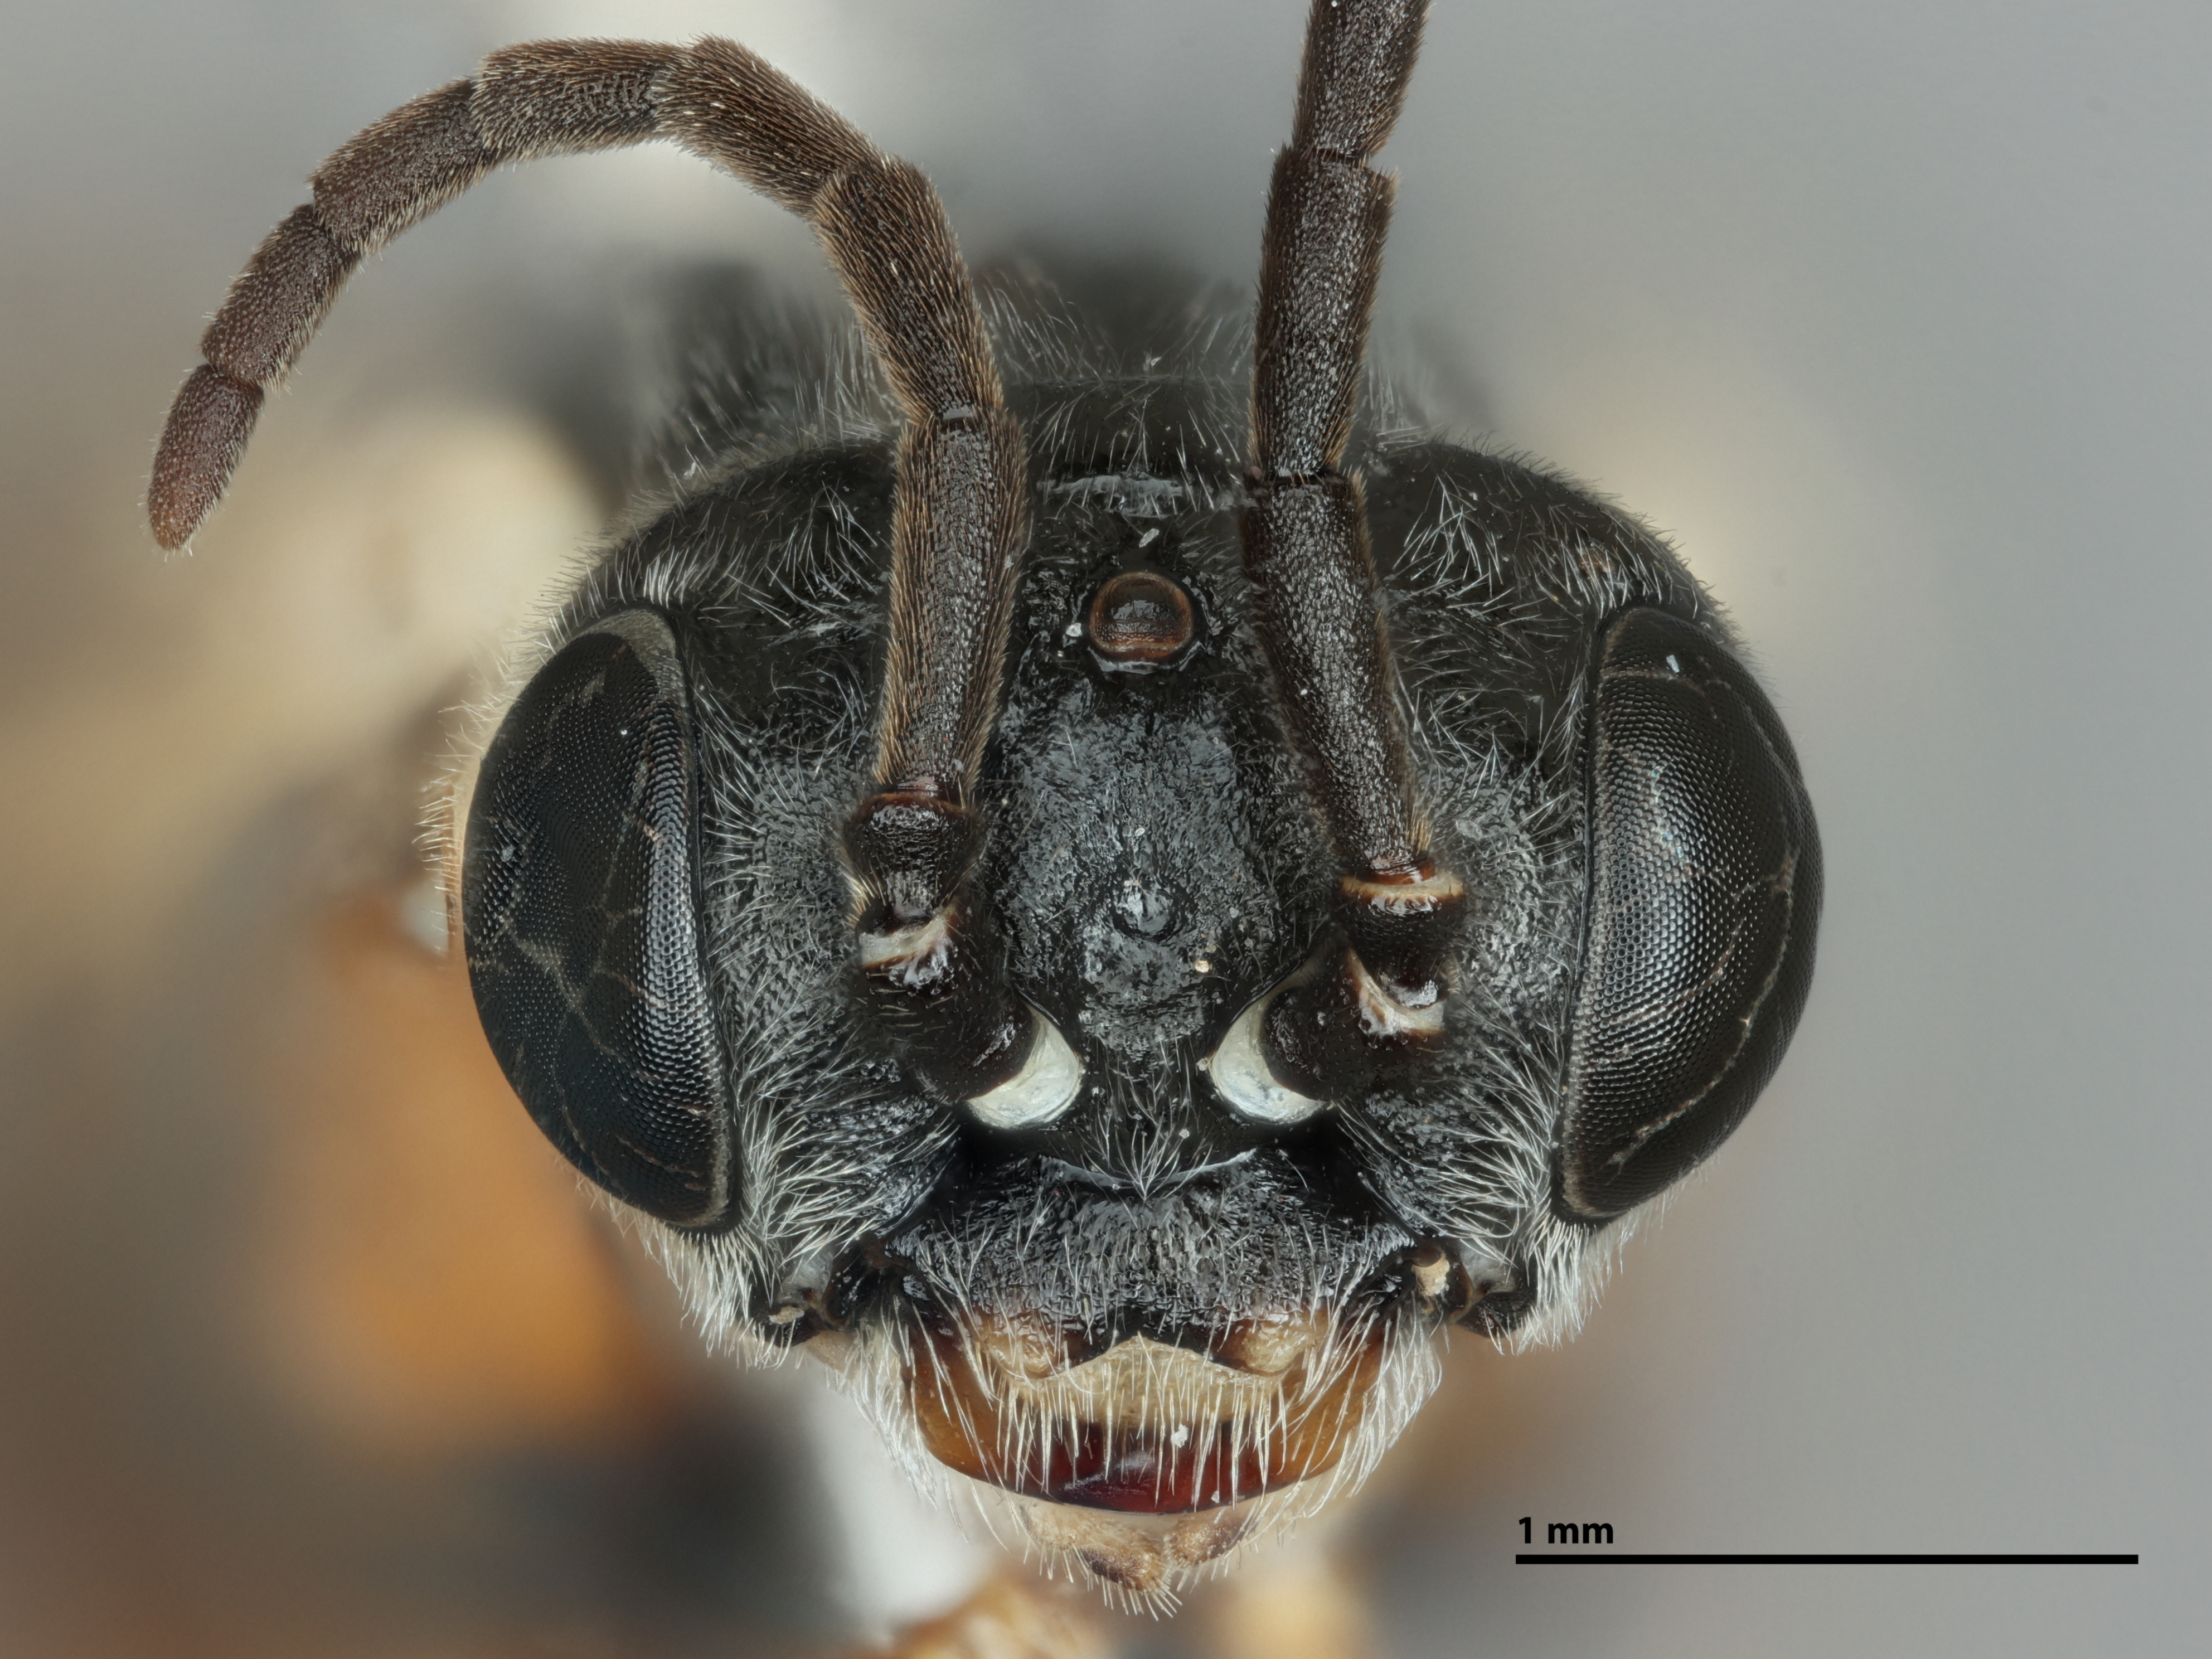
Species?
Periclista asper
